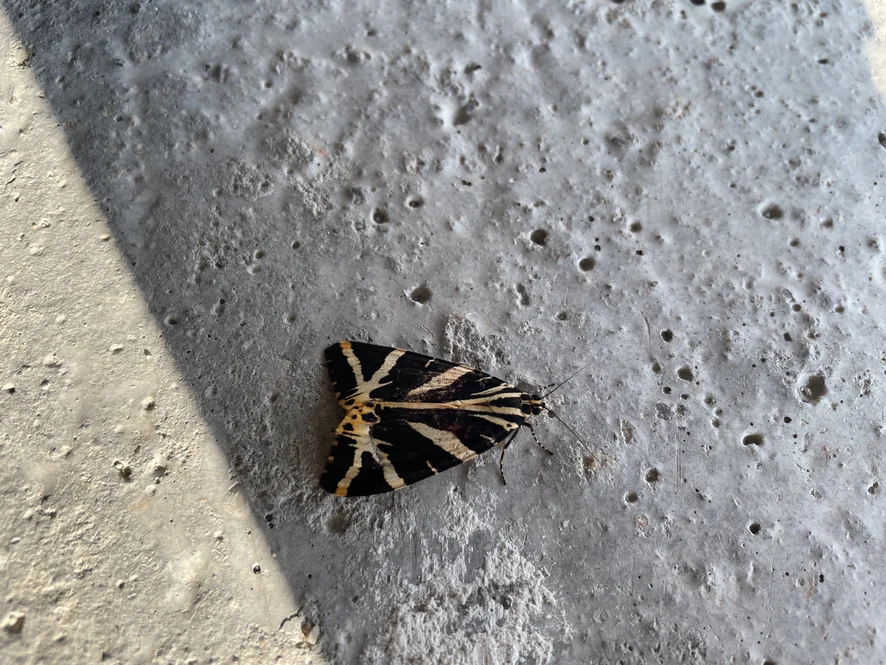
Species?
Euplagia quadripunctaria
